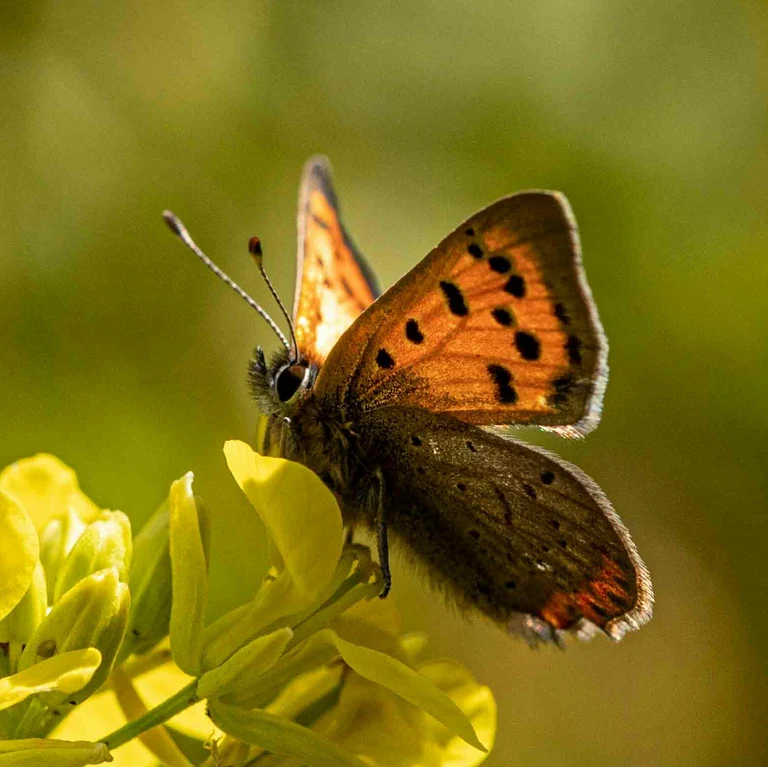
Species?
Lycaena phlaeas
